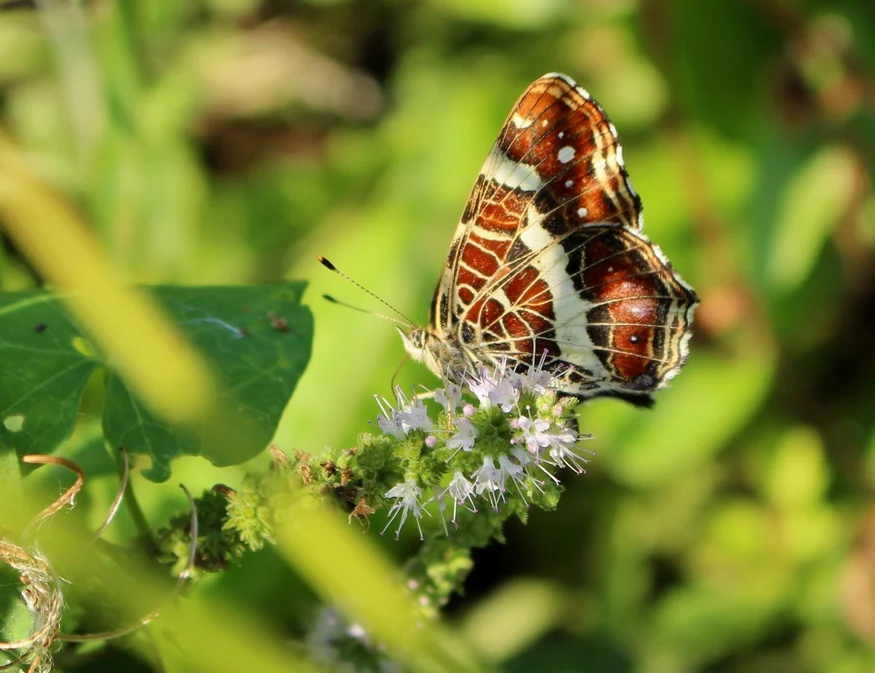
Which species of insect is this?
Araschnia levana
